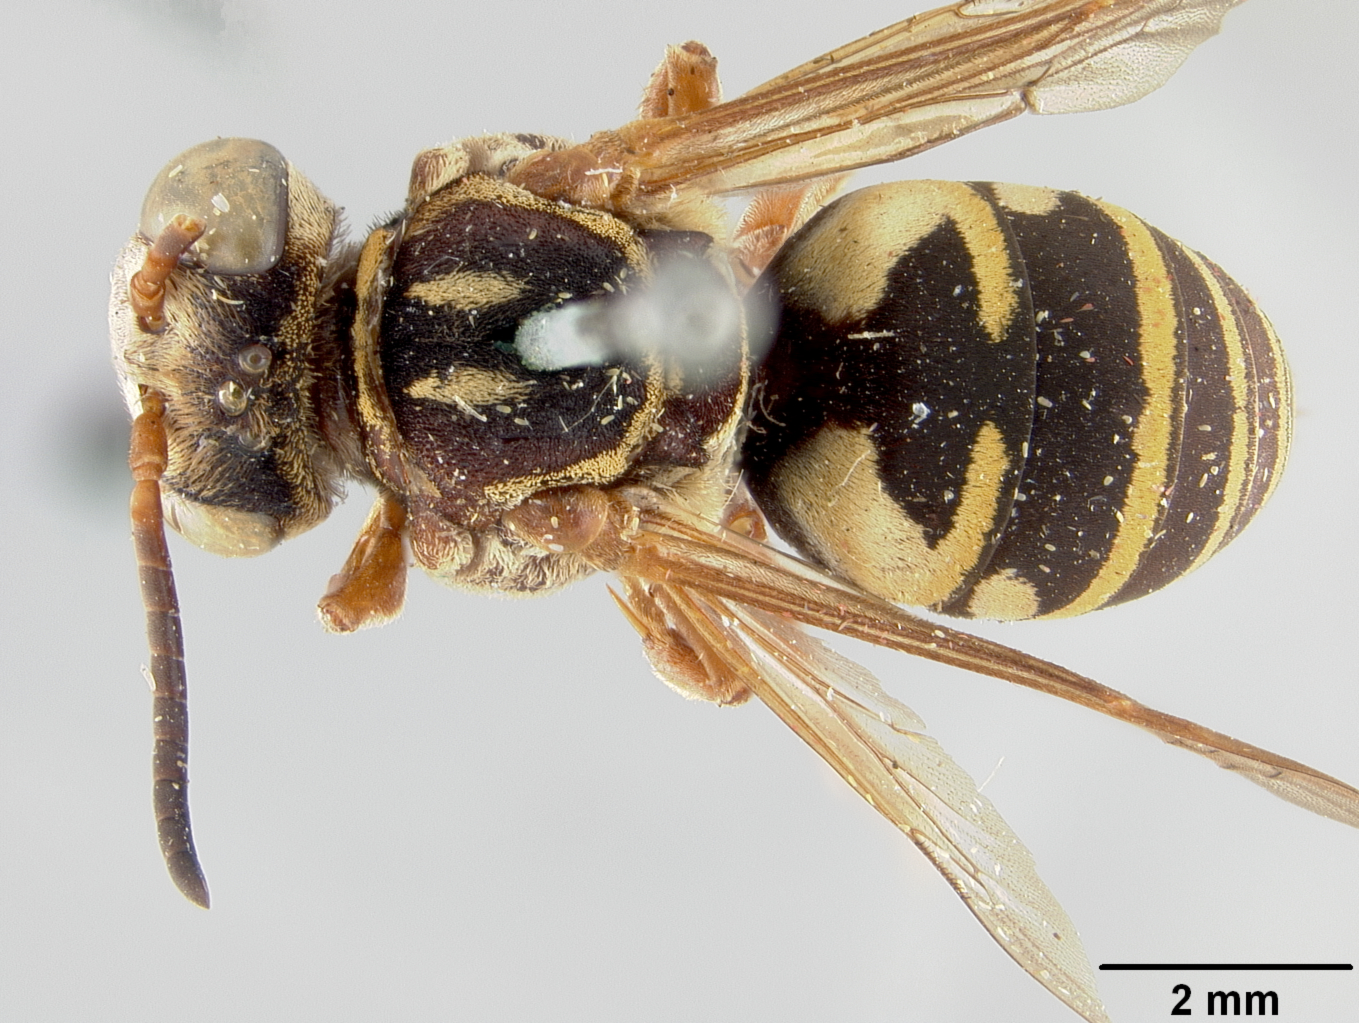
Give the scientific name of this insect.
Triepeolus foxii
